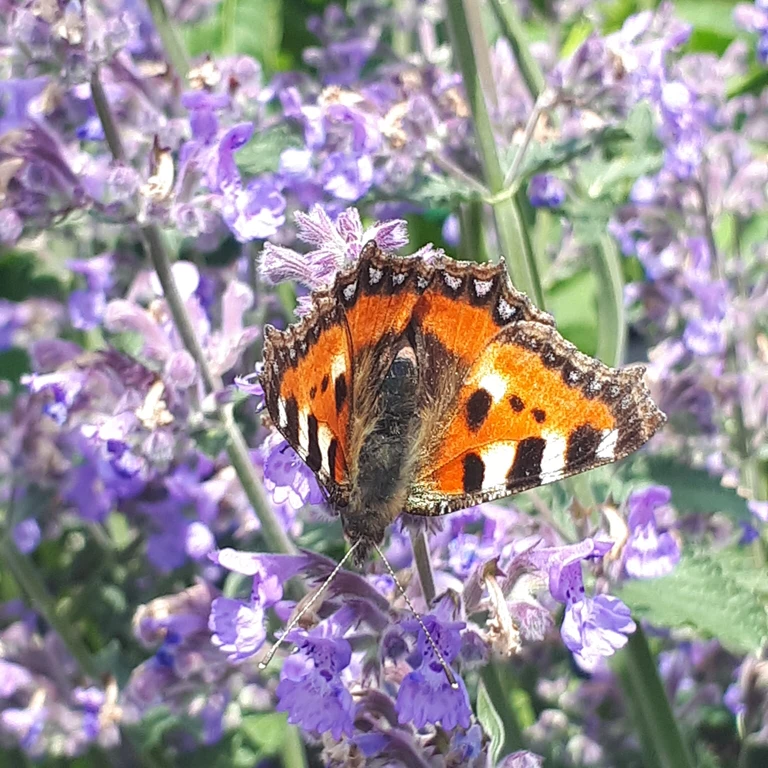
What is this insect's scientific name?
Aglais urticae
